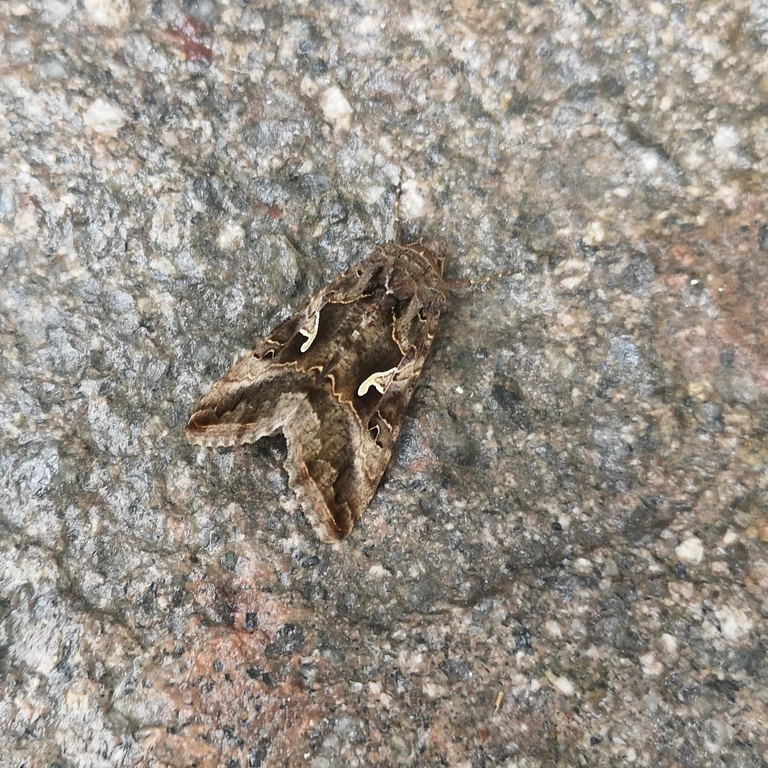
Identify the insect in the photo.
Autographa gamma
